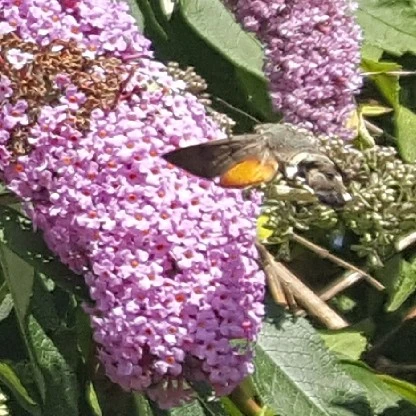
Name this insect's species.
Macroglossum stellatarum
